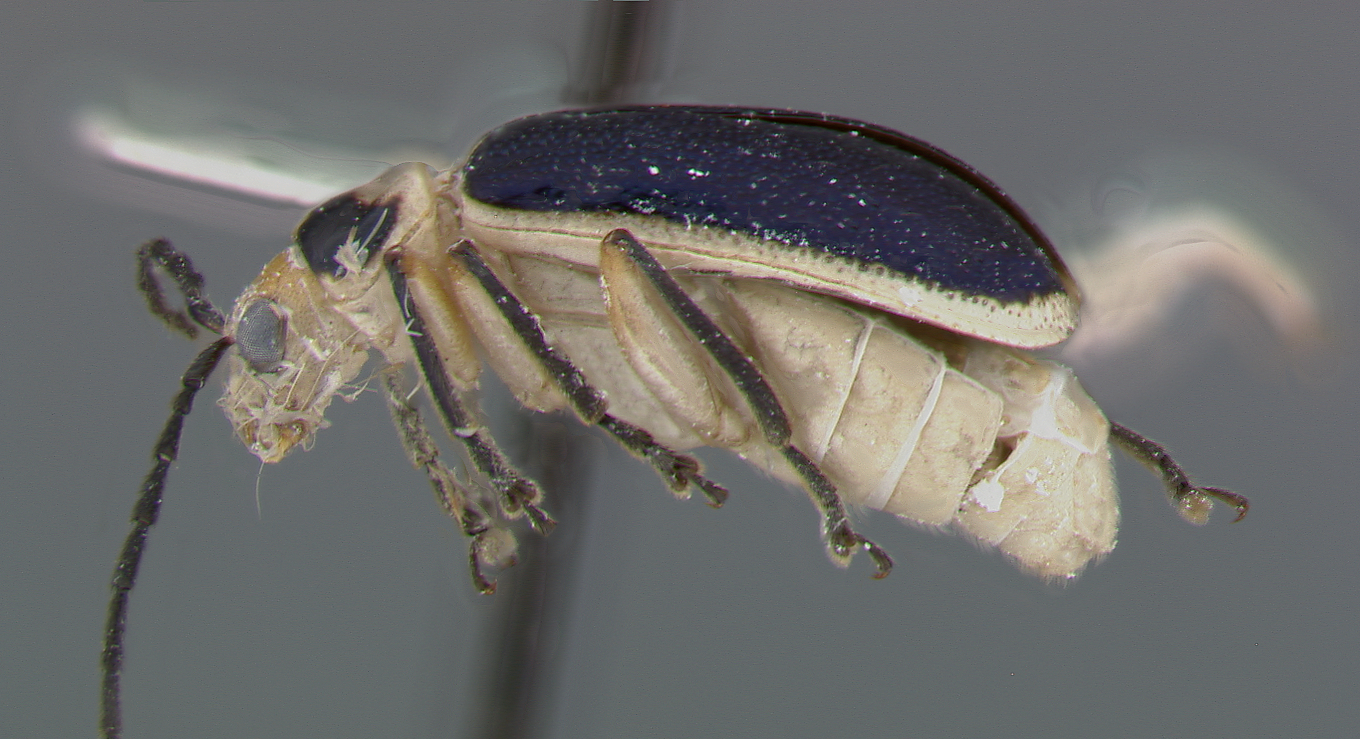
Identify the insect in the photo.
Diabrotica neoallardi
